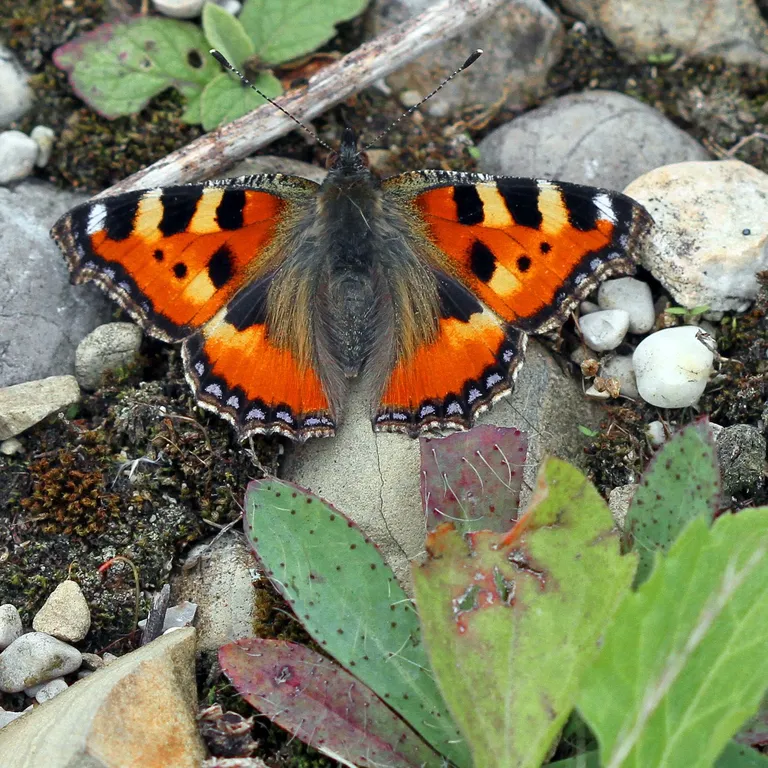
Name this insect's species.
Aglais urticae
